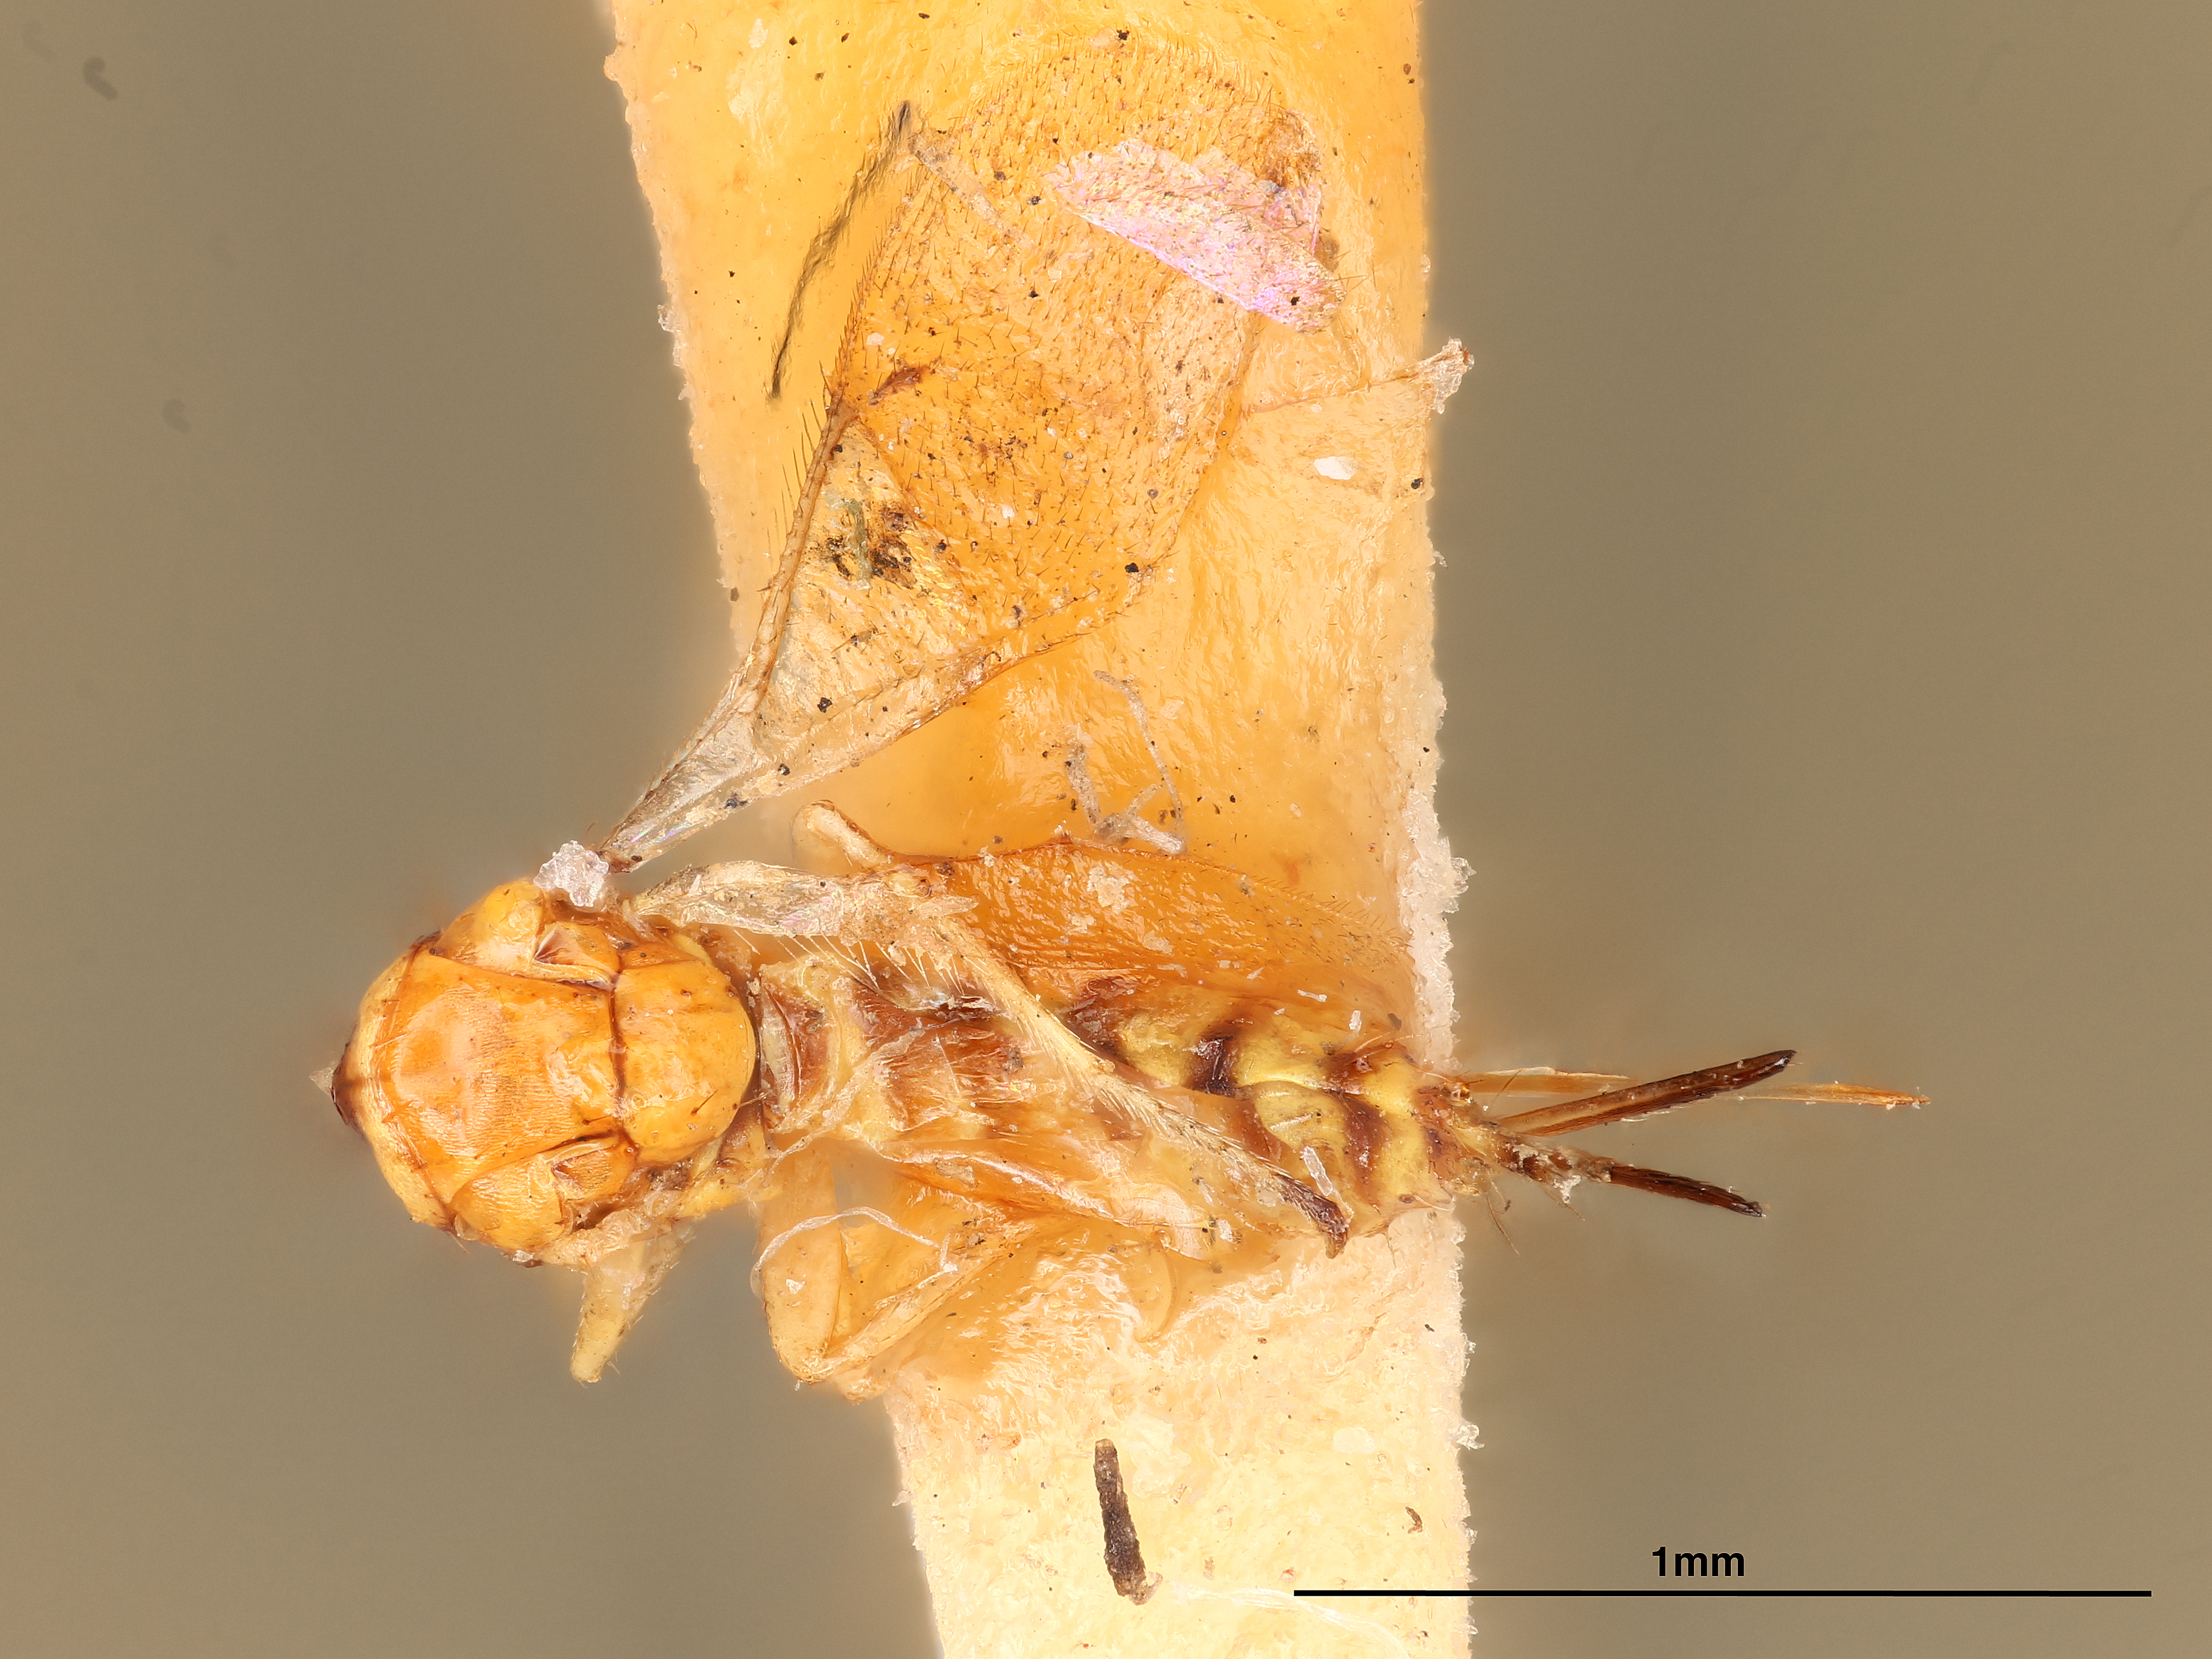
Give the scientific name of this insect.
Aprostocetus fidius
